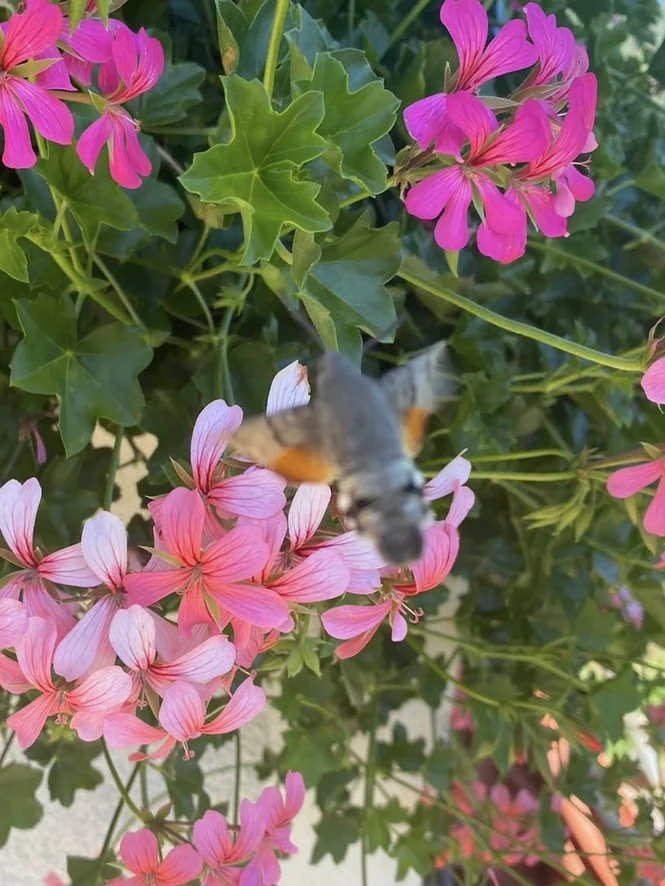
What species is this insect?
Macroglossum stellatarum
